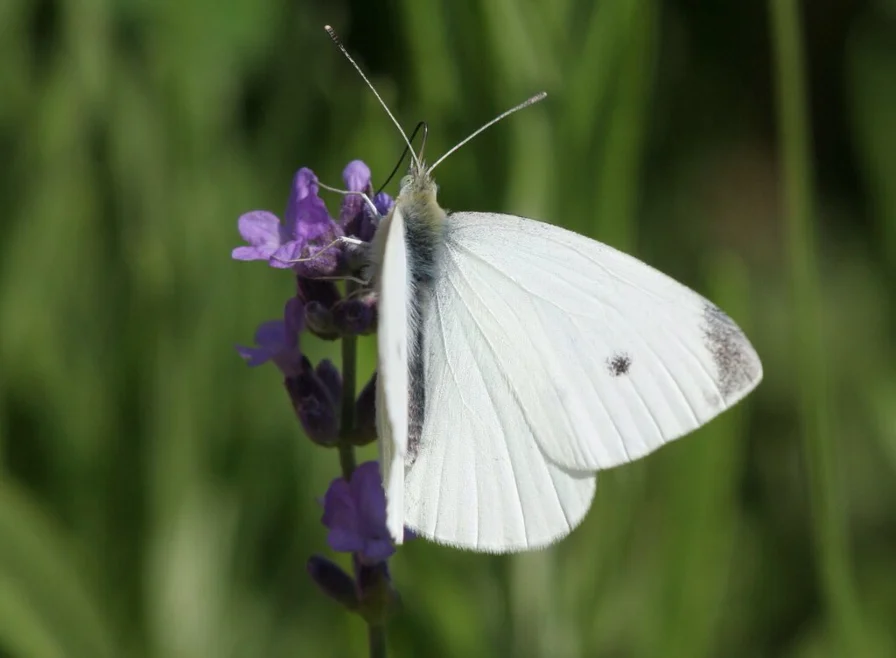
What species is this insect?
Pieris rapae
